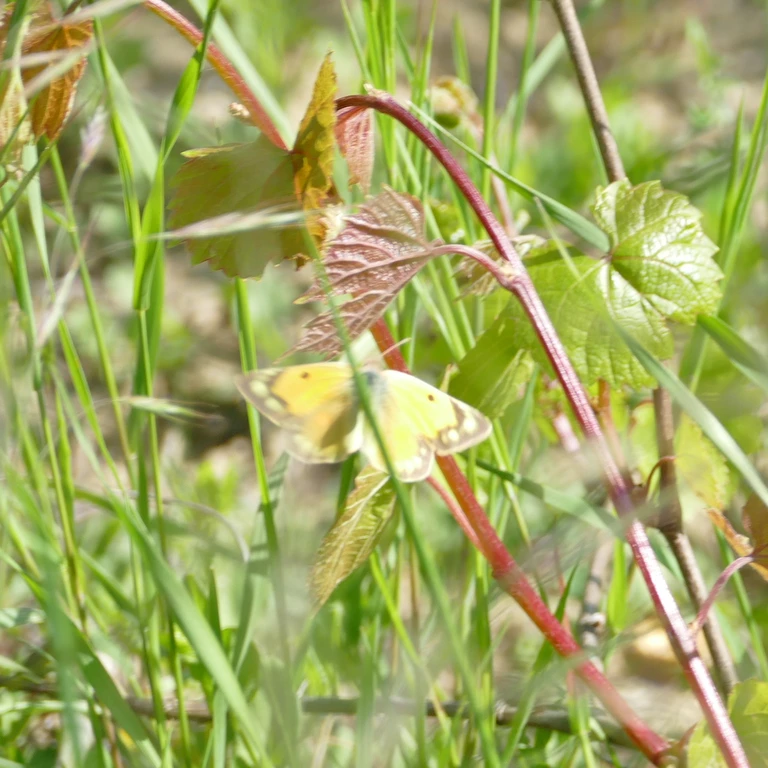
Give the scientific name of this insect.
Colias croceus
